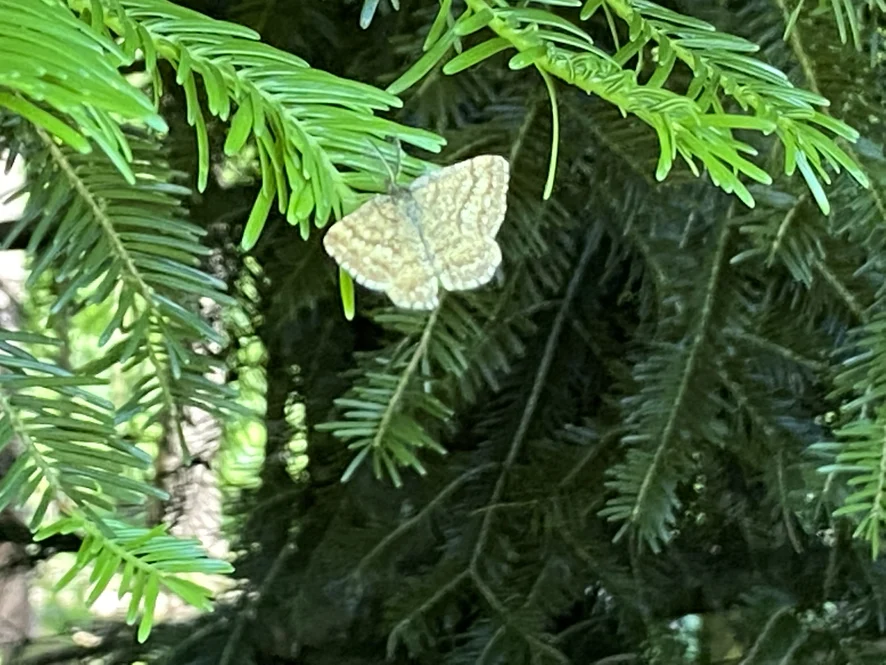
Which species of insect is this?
Ematurga atomaria
